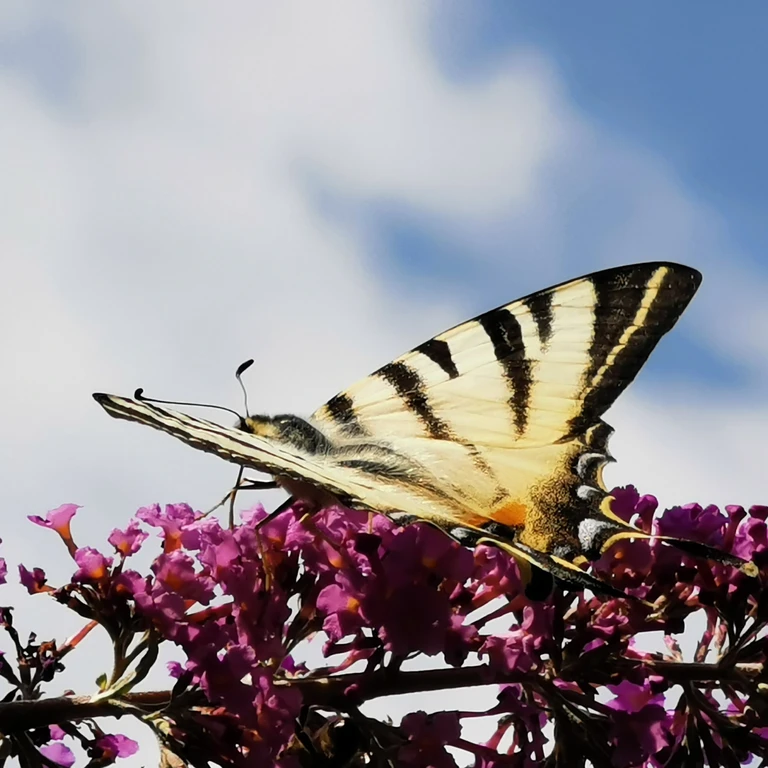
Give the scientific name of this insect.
Iphiclides podalirius
